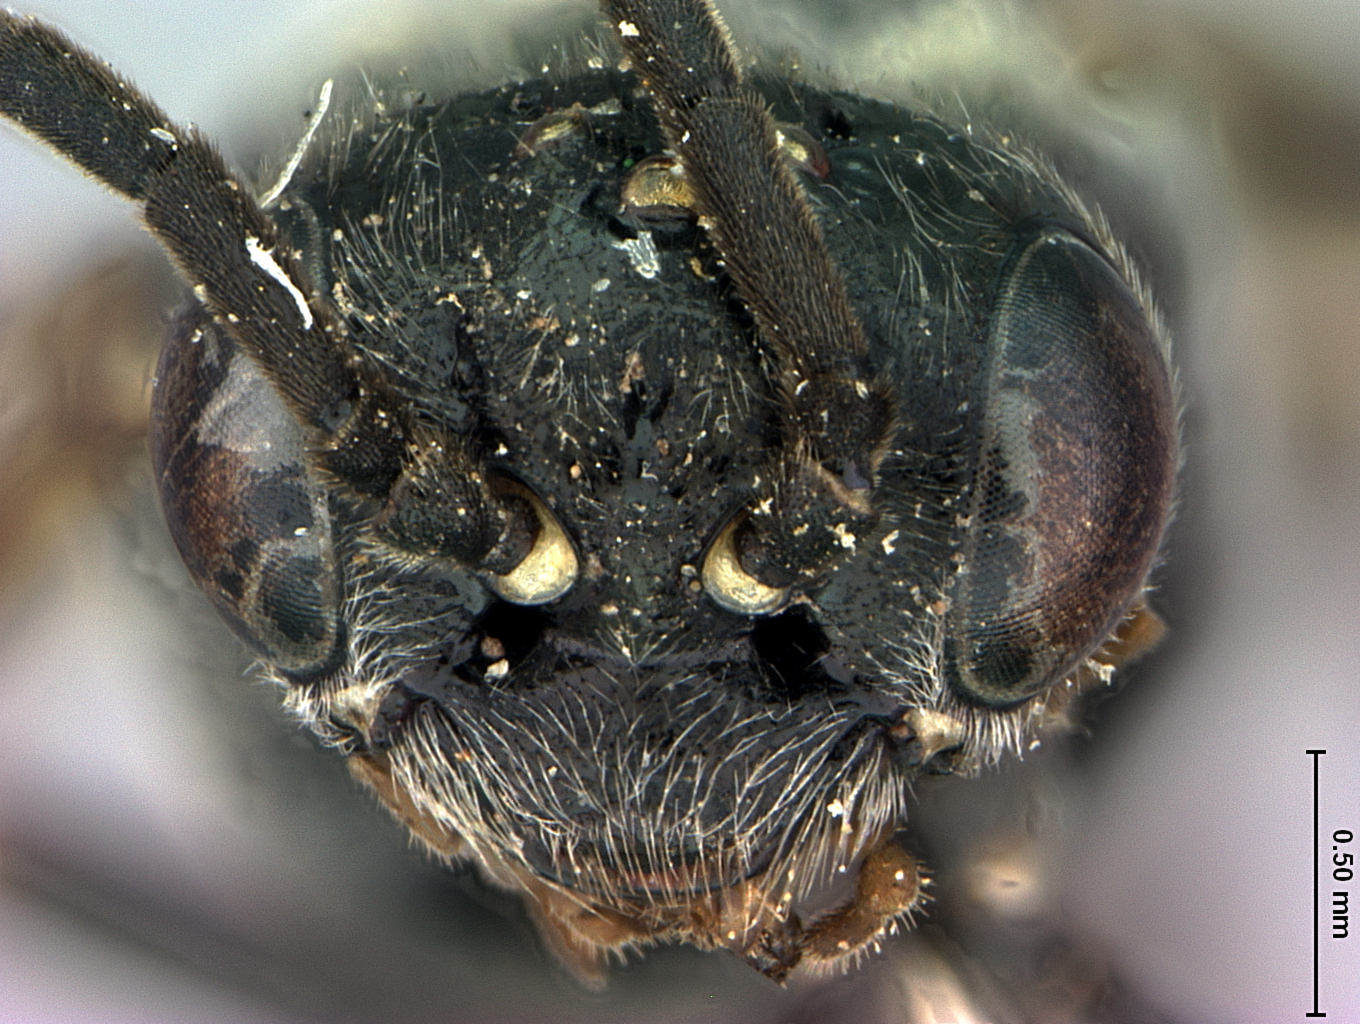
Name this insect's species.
Ardis asulca
